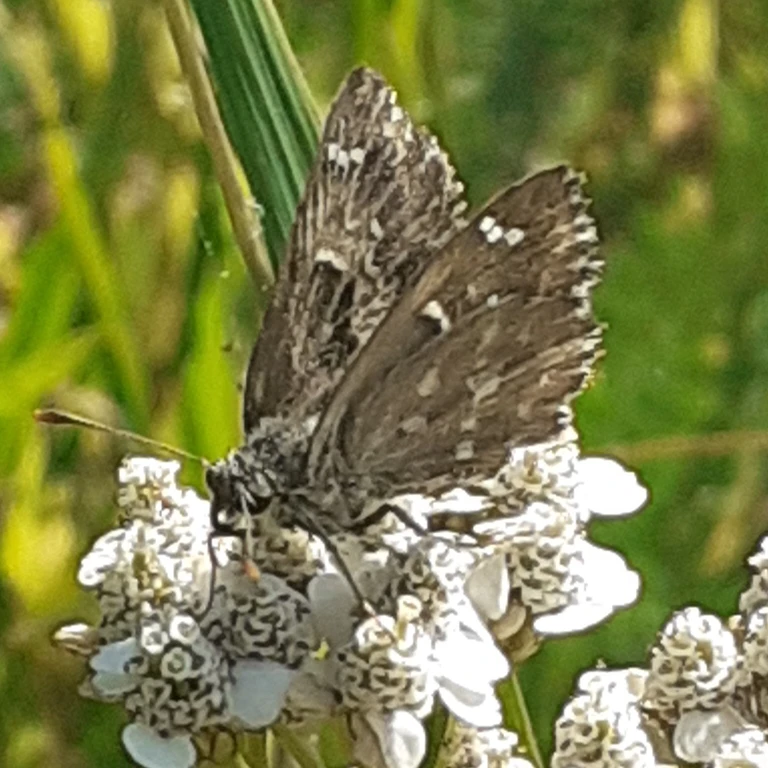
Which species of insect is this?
Carcharodus alceae
